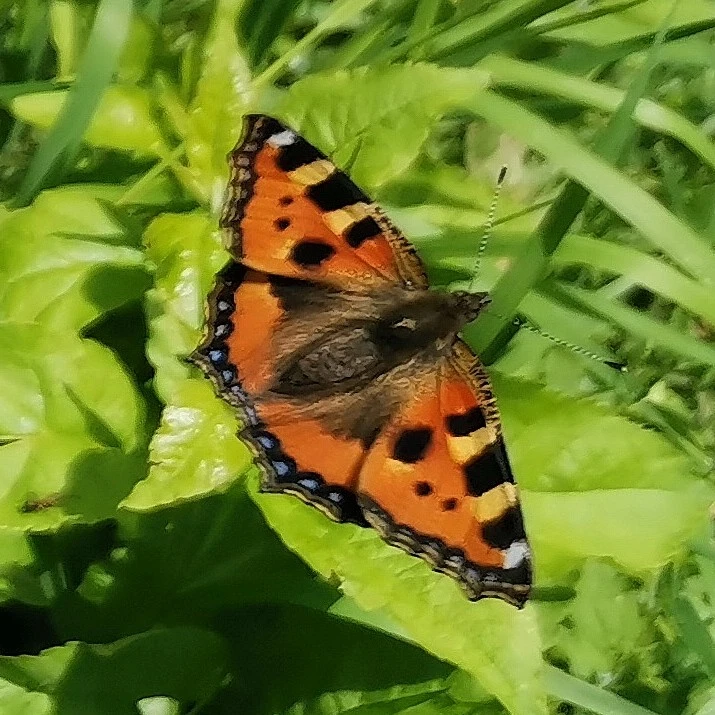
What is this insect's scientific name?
Aglais urticae
